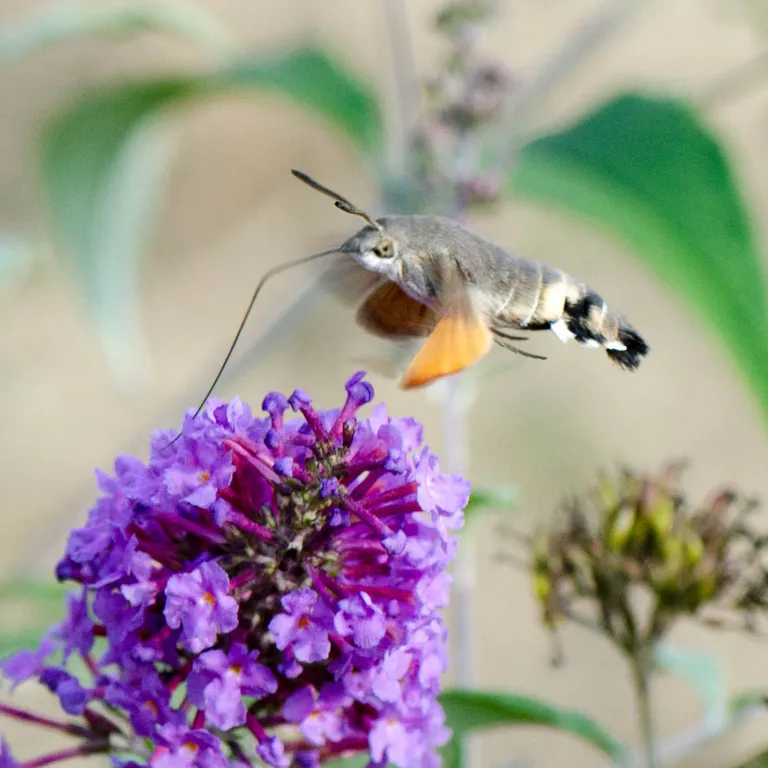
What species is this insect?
Macroglossum stellatarum
